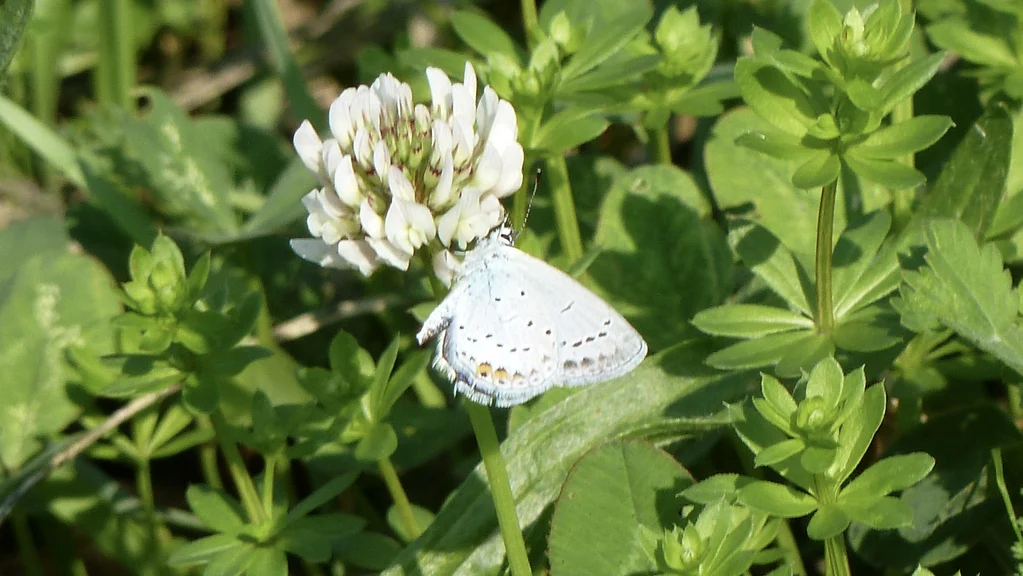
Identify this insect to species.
Cupido argiades (also Elkalyce argiades)
